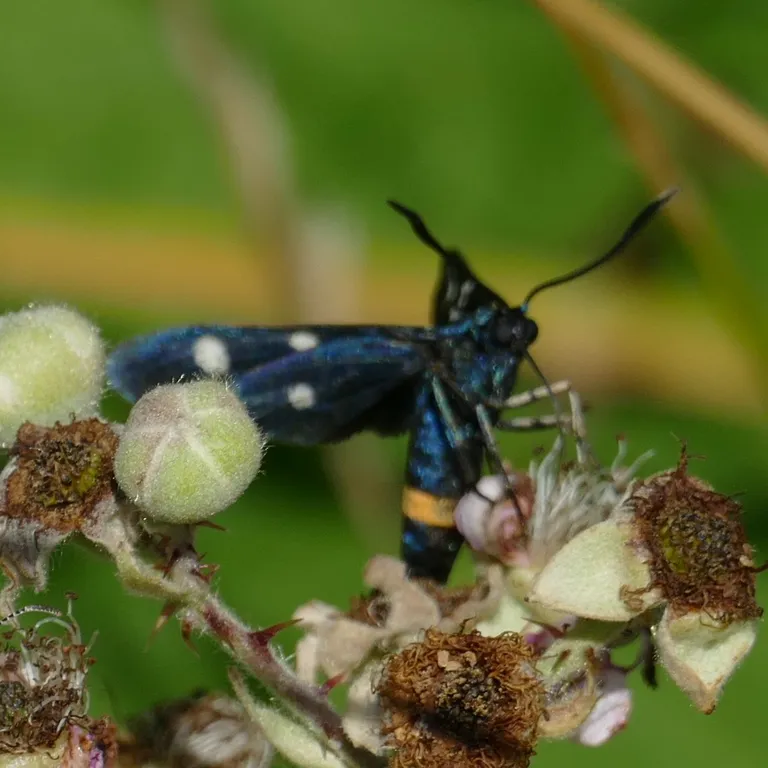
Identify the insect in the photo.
Amata phegea
